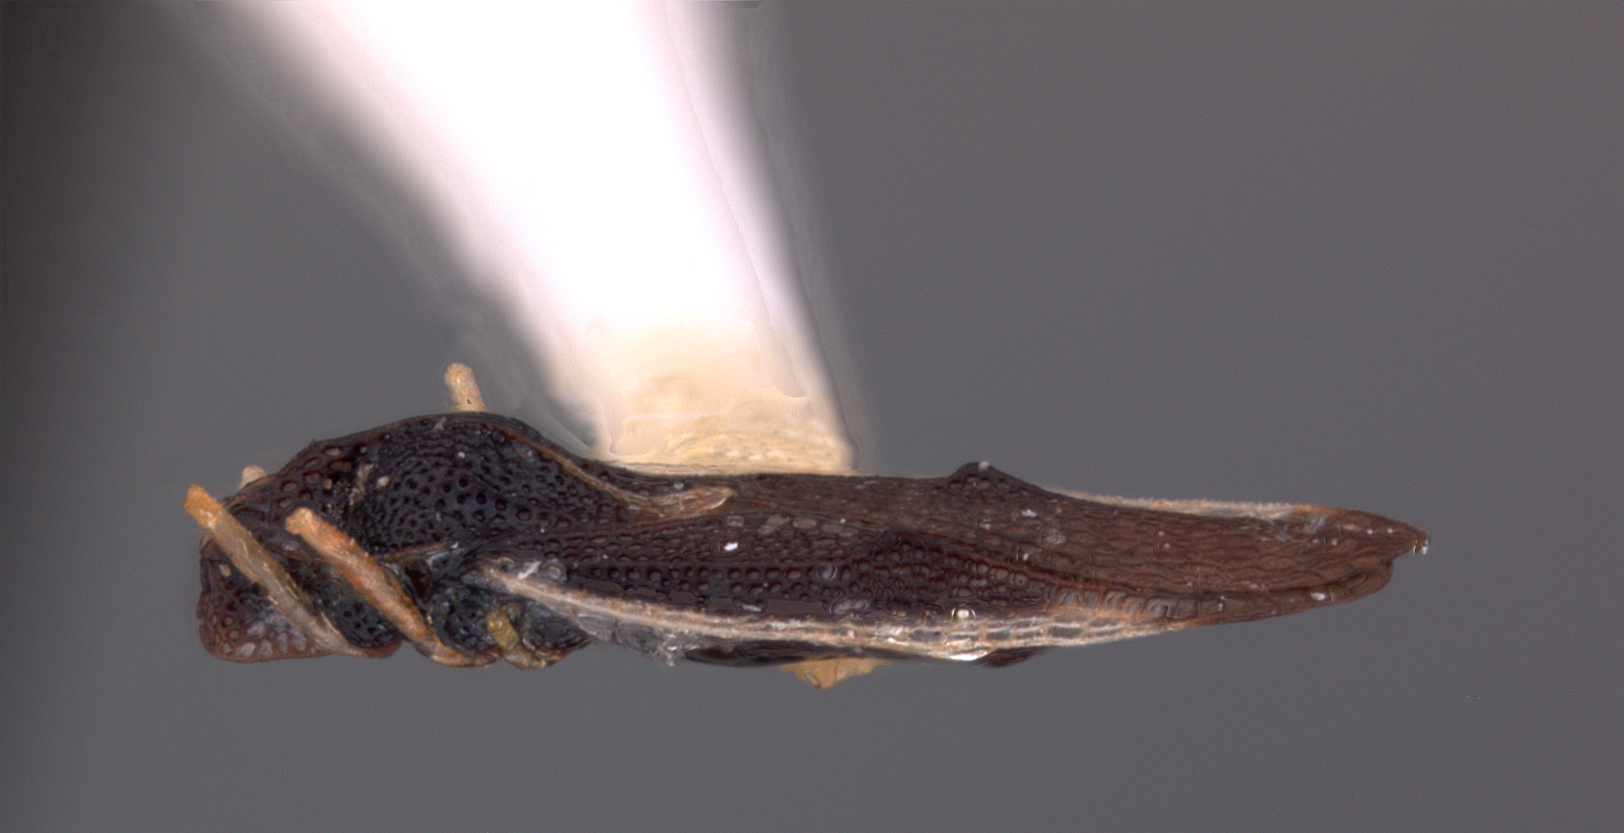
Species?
Corycera panameneis
